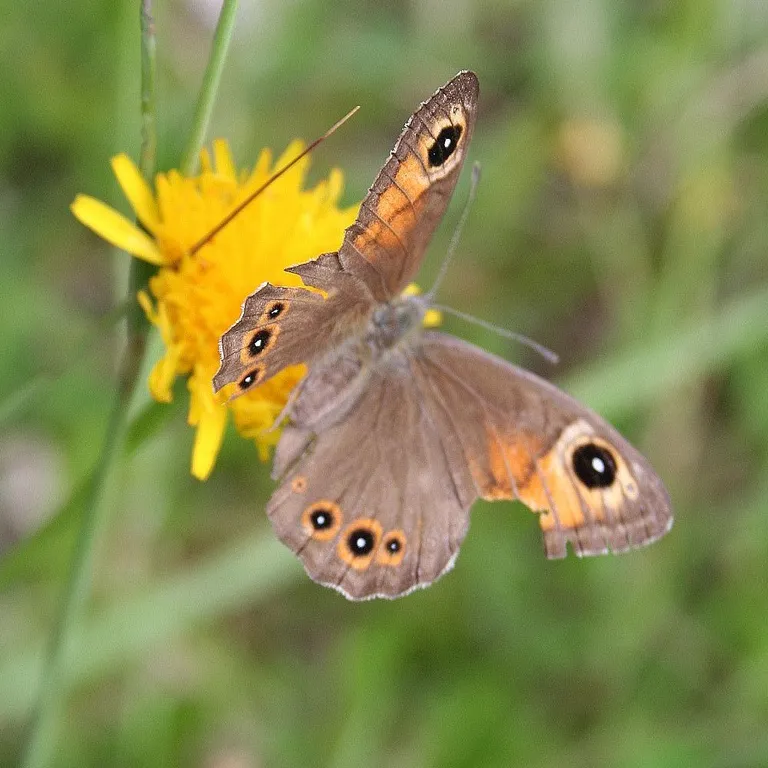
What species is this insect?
Lasiommata maera (also Pararge maera)
